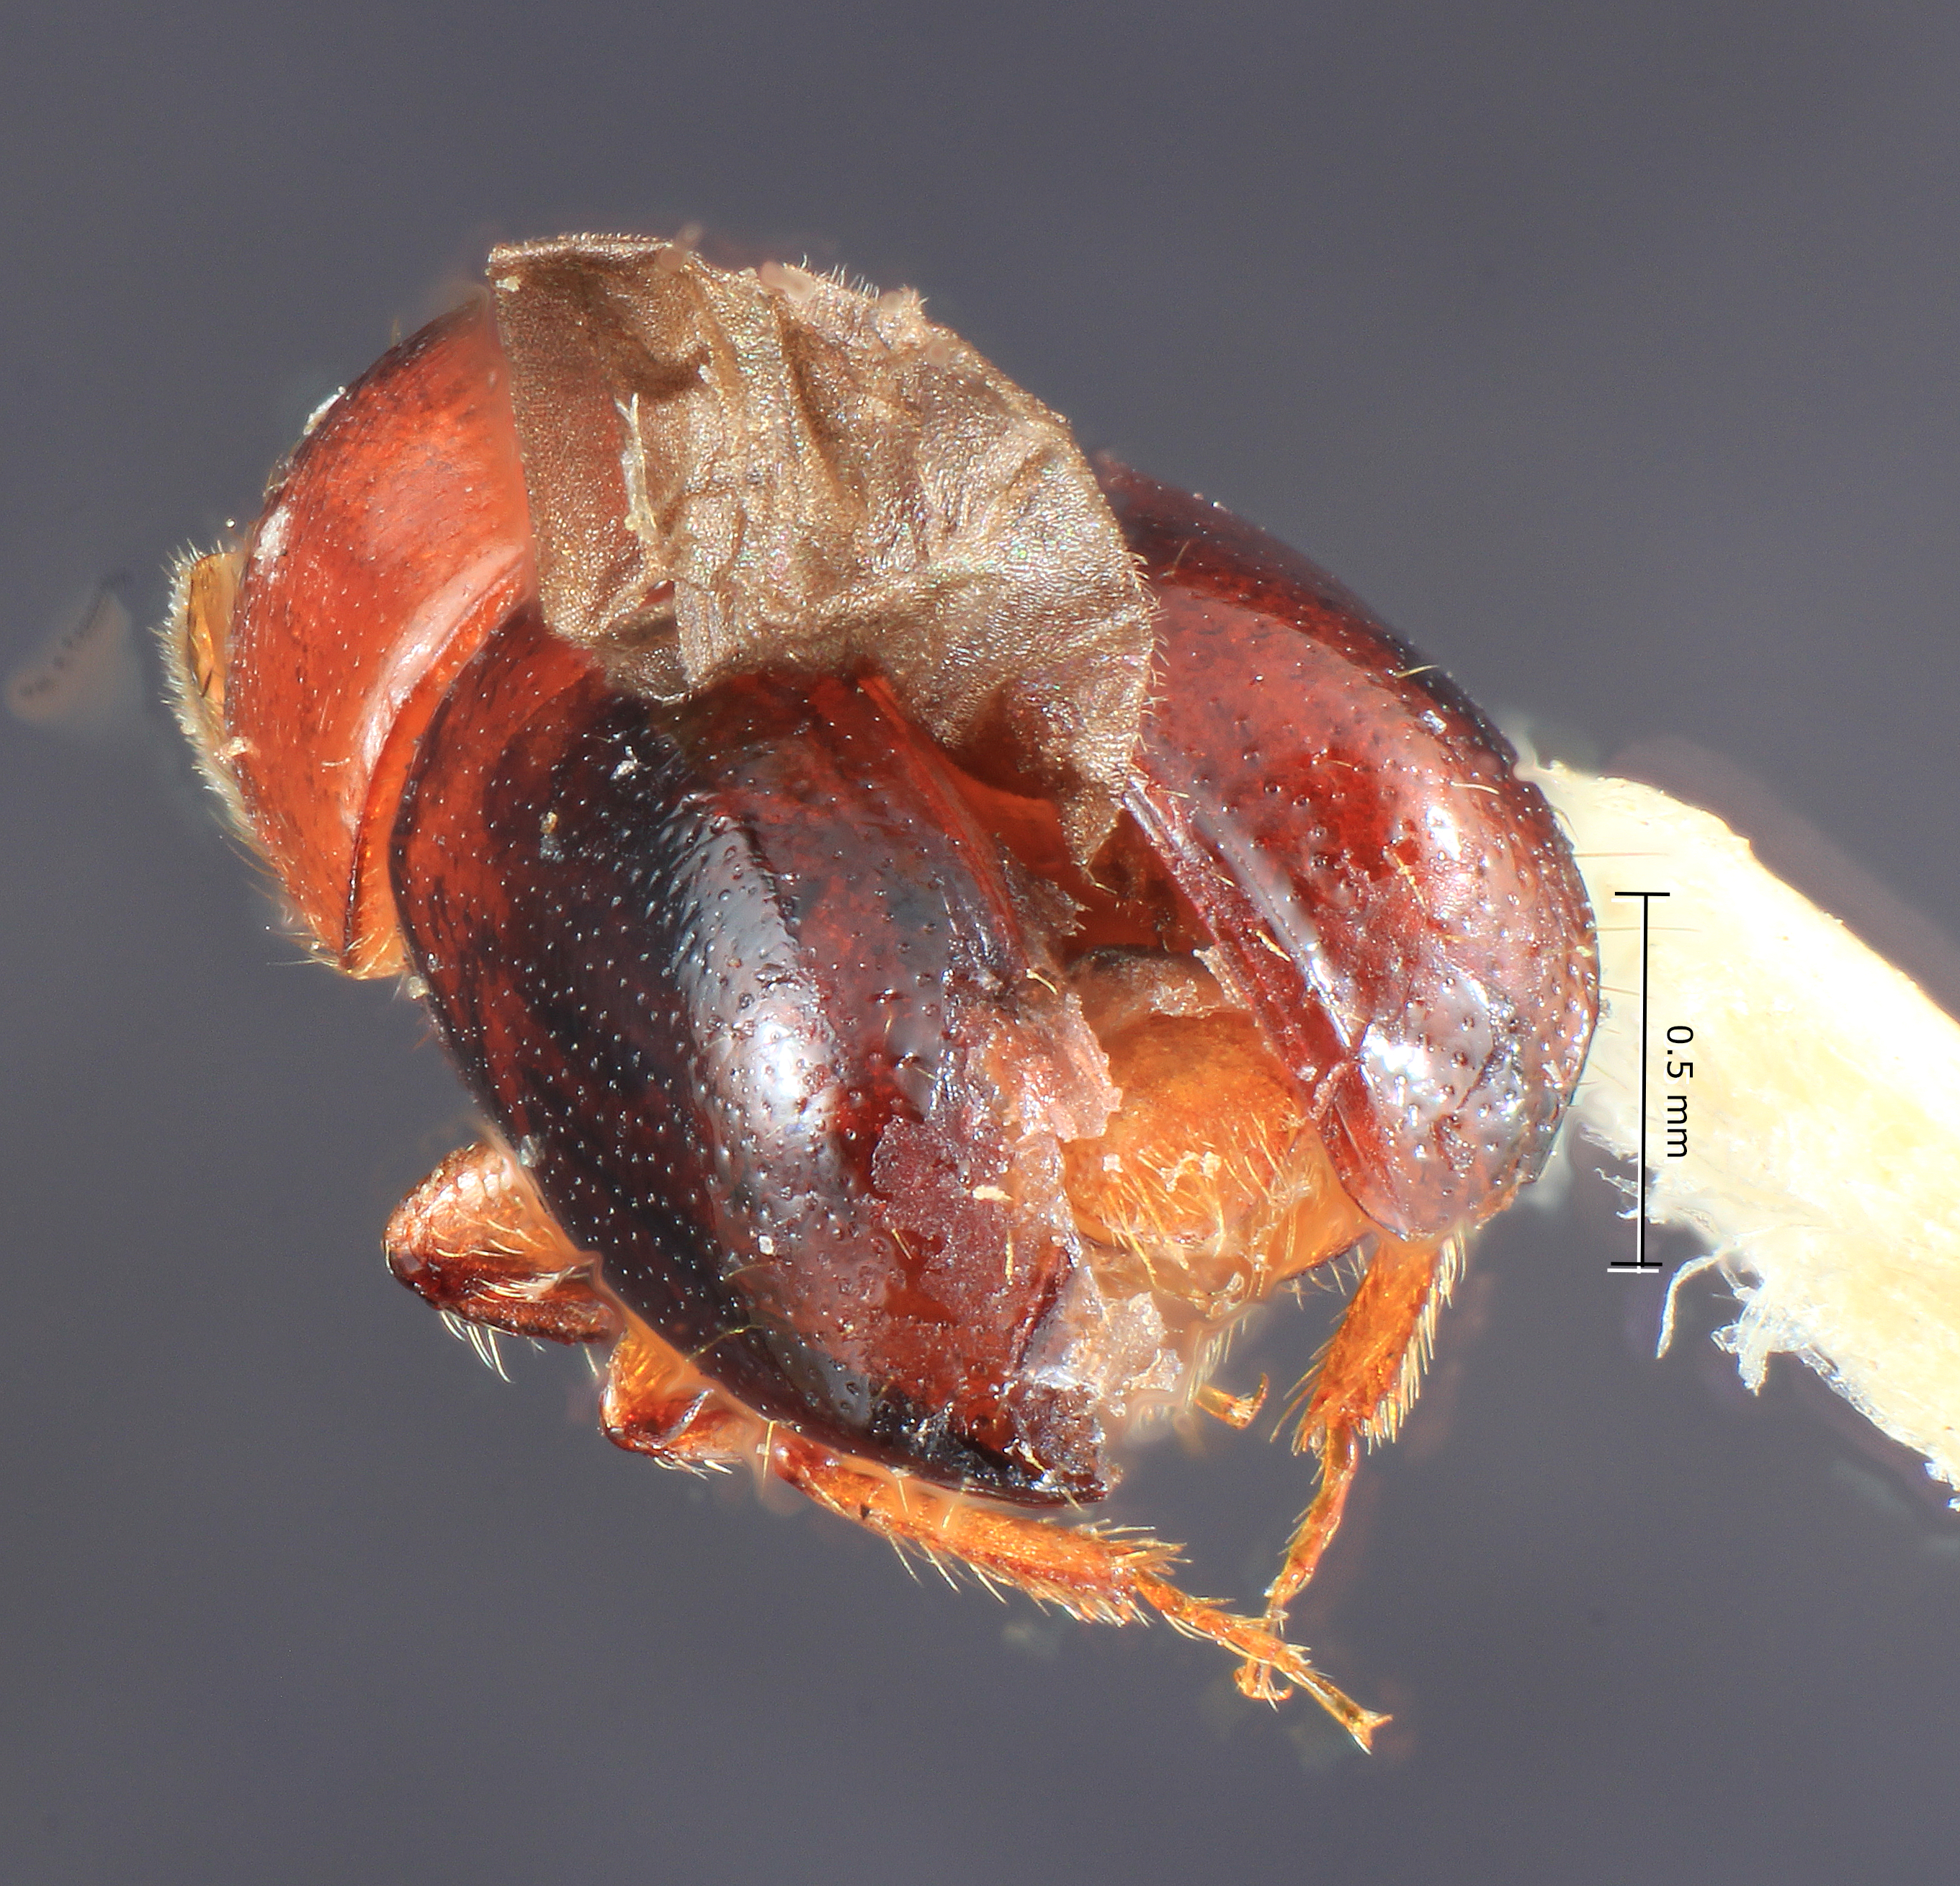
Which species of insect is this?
Corthylus bolivianus
